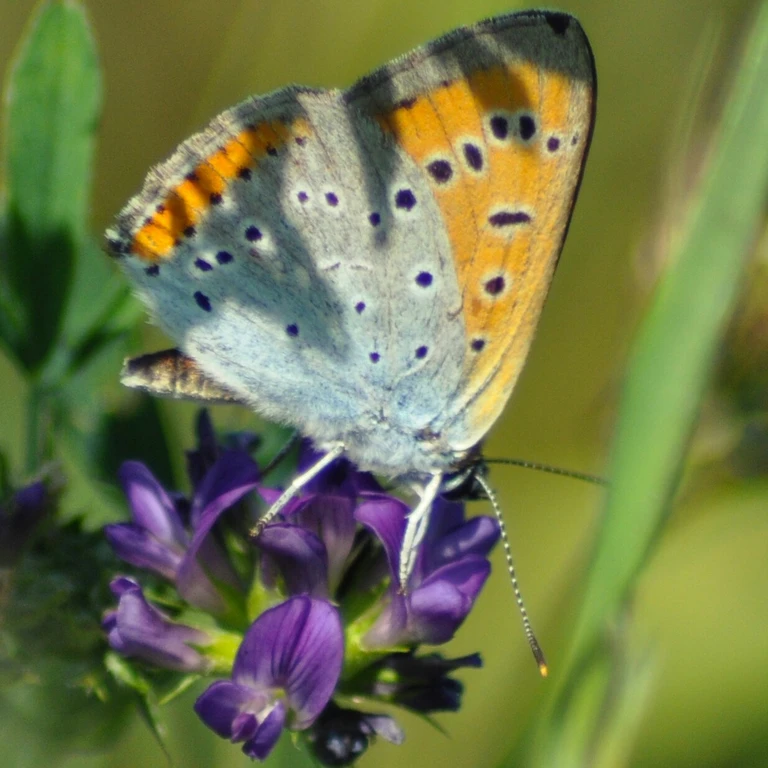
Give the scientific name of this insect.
Lycaena dispar
